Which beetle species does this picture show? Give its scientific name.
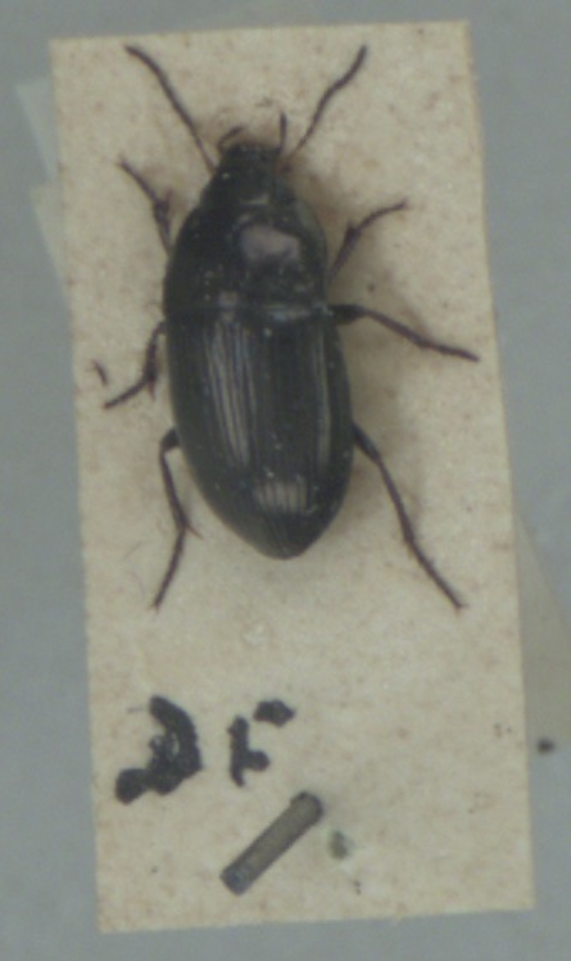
Amara communis
